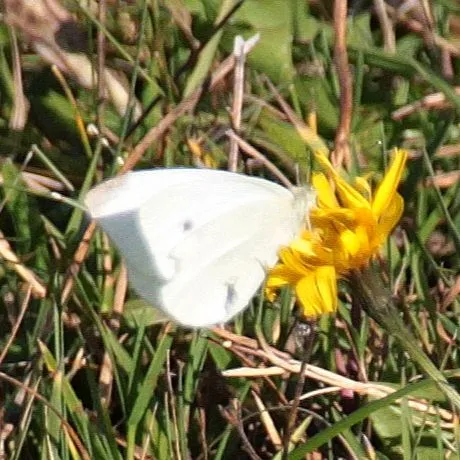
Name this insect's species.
Pieris rapae
